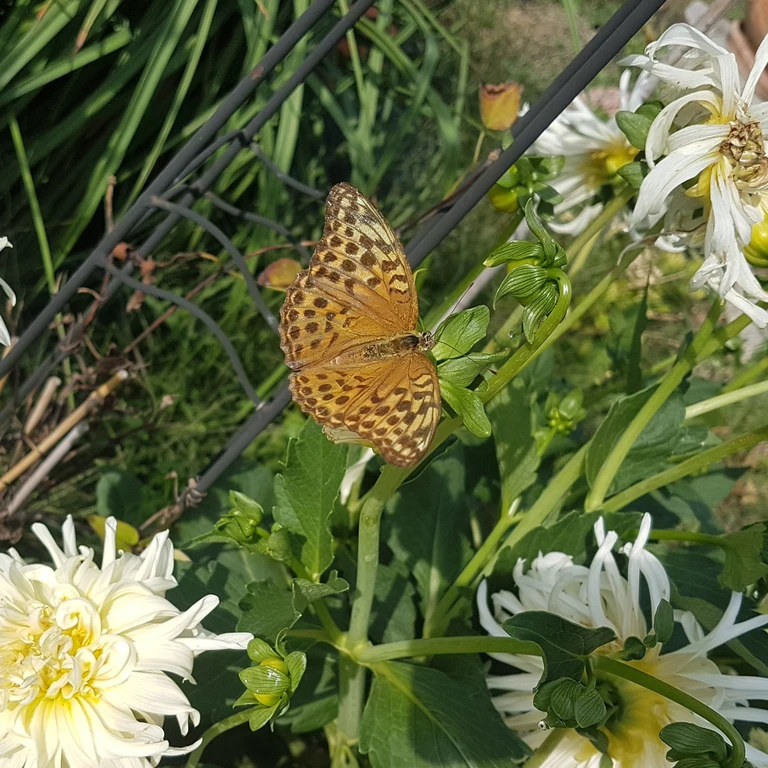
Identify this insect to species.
Argynnis paphia
